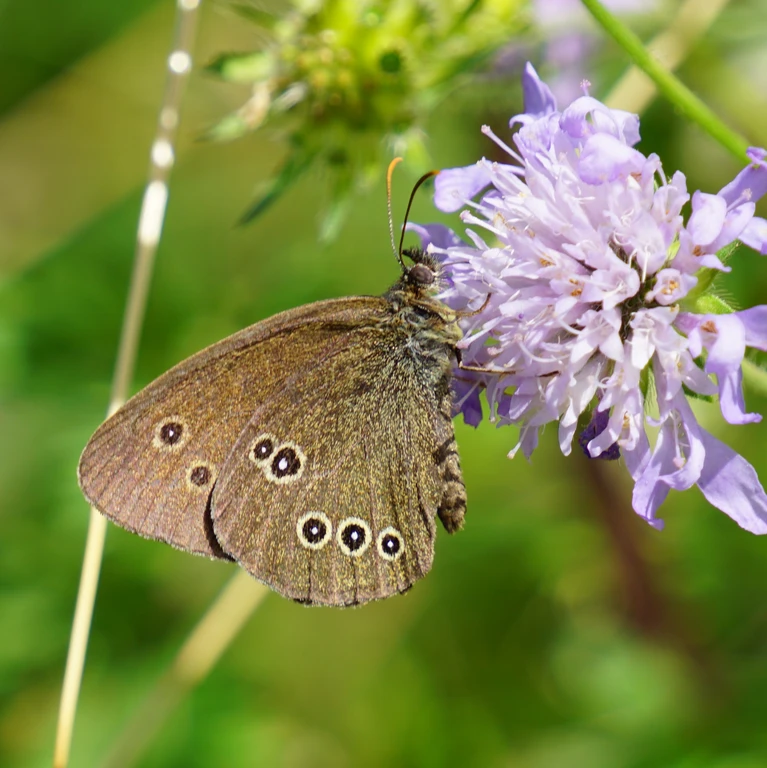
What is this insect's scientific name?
Aphantopus hyperantus
